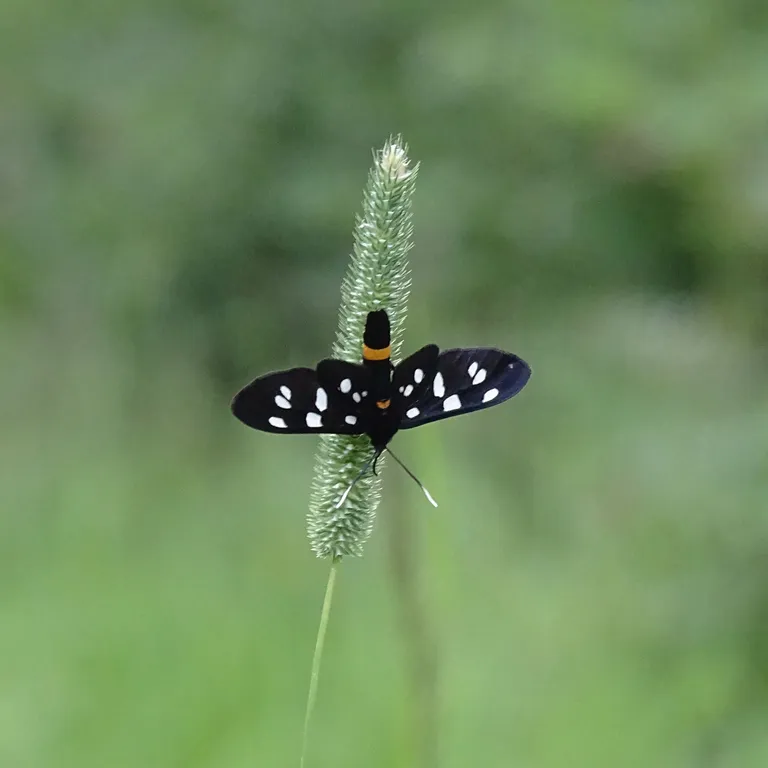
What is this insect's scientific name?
Amata phegea
